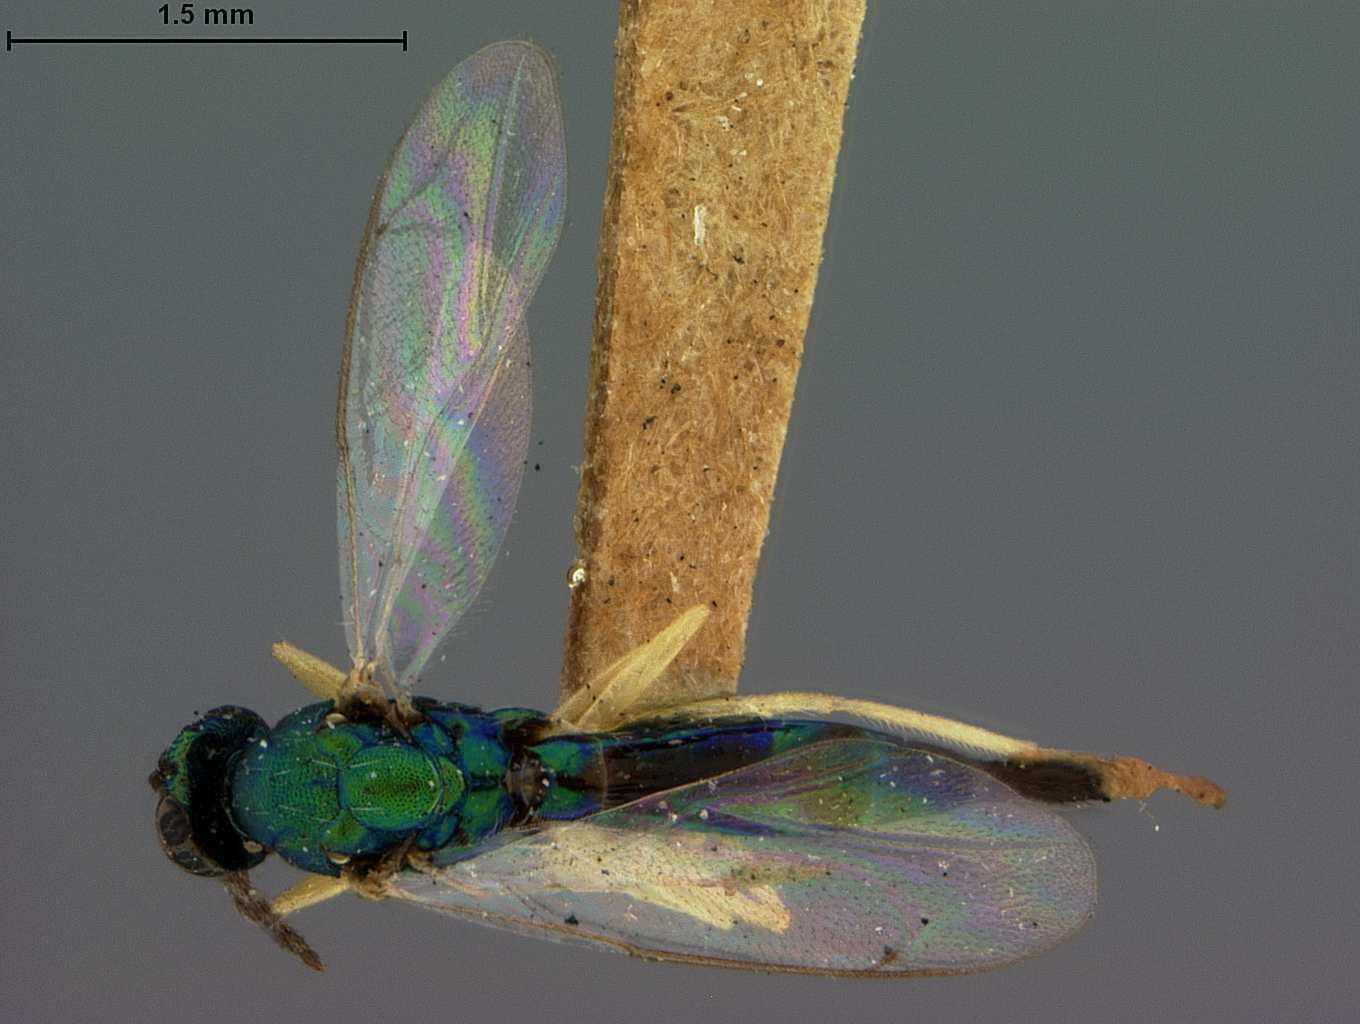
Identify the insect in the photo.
Sympiesis dolichogaster
